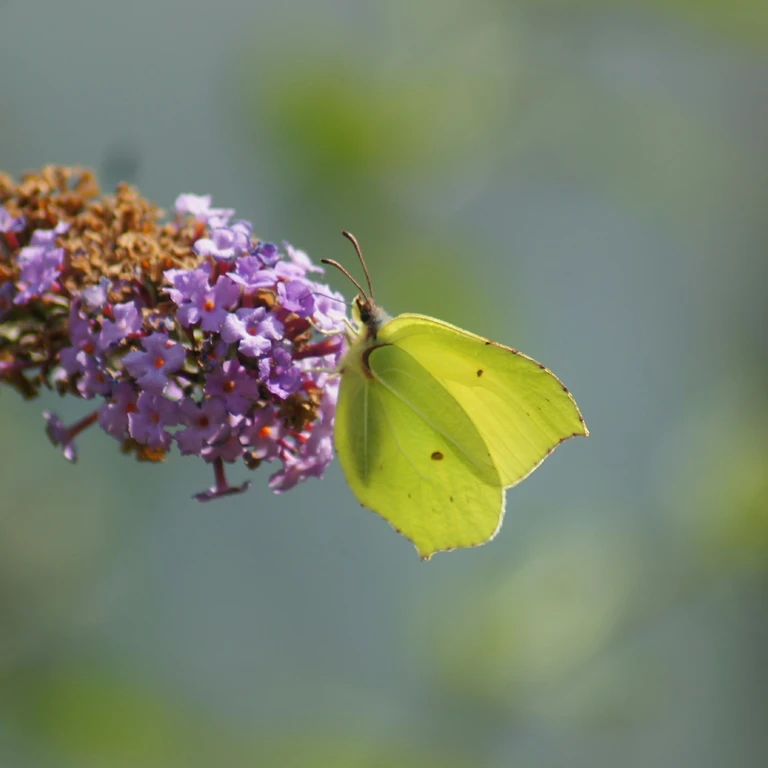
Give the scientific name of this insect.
Gonepteryx rhamni
